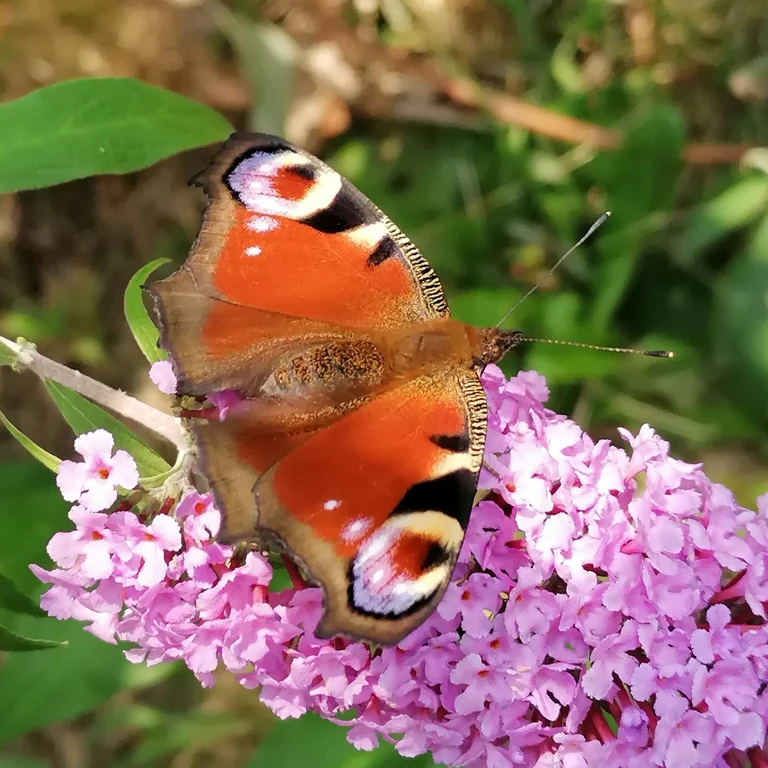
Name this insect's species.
Aglais io
